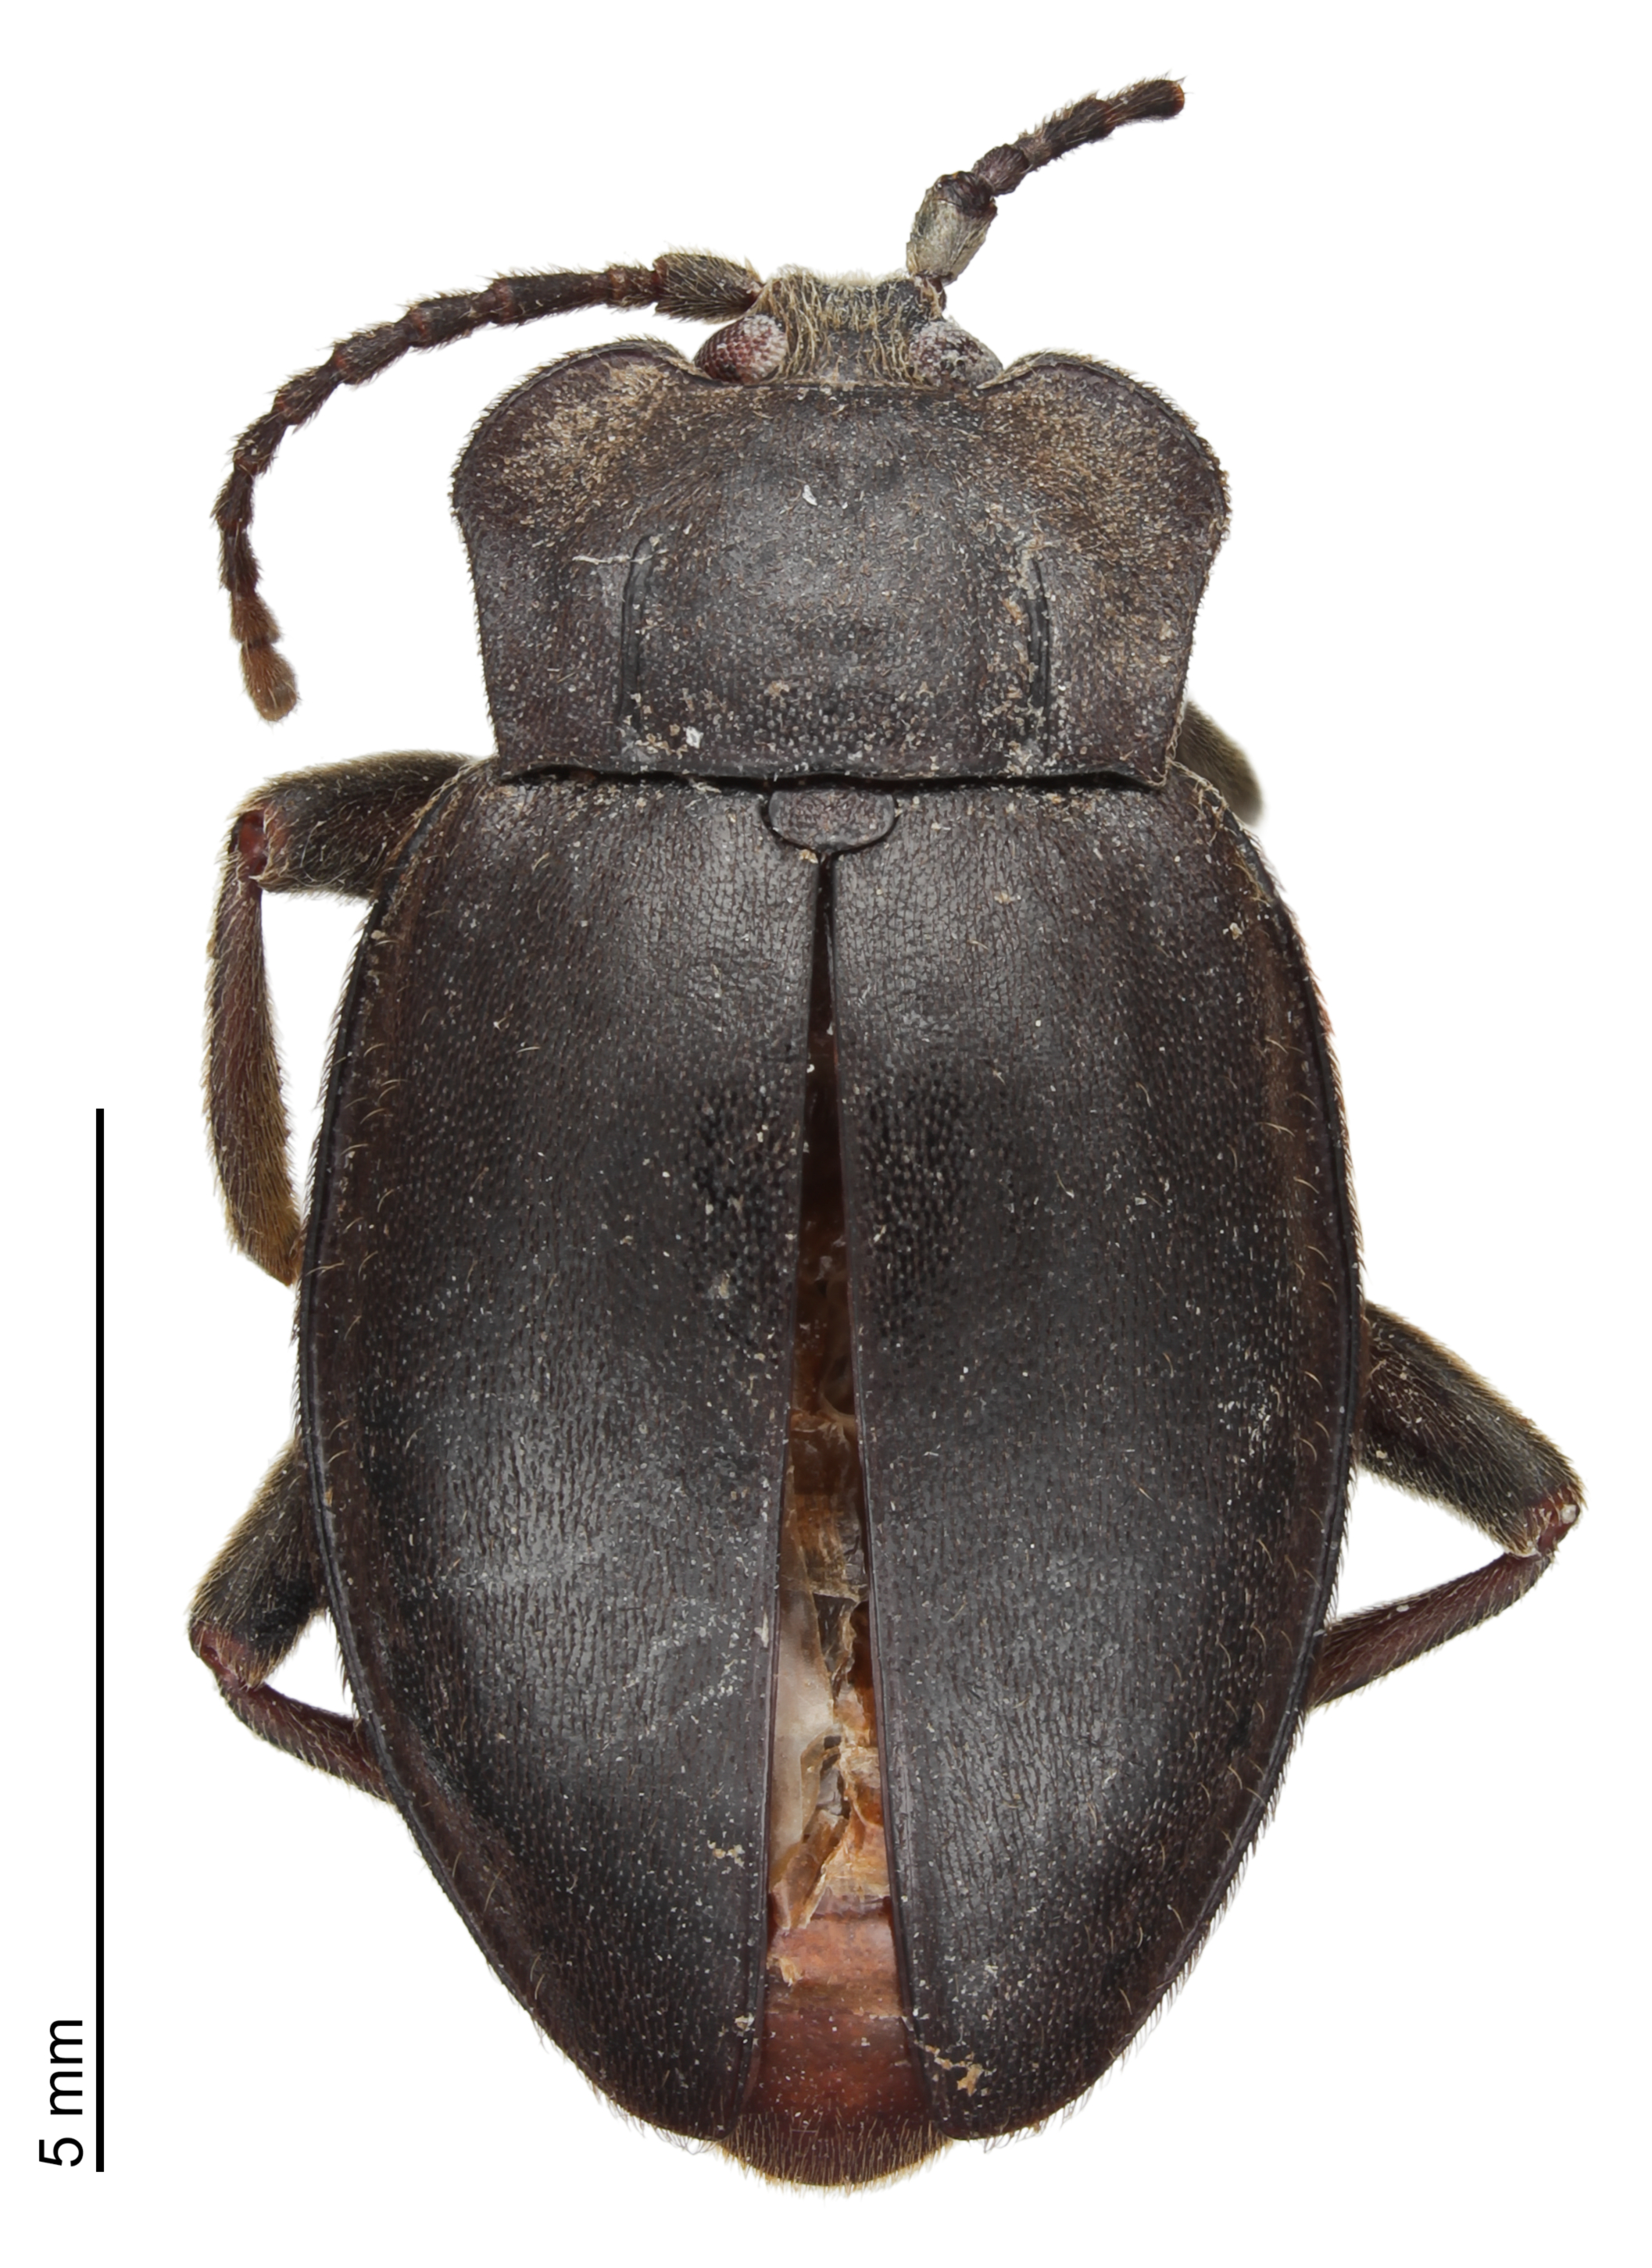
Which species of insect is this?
Epipocus caribanus
